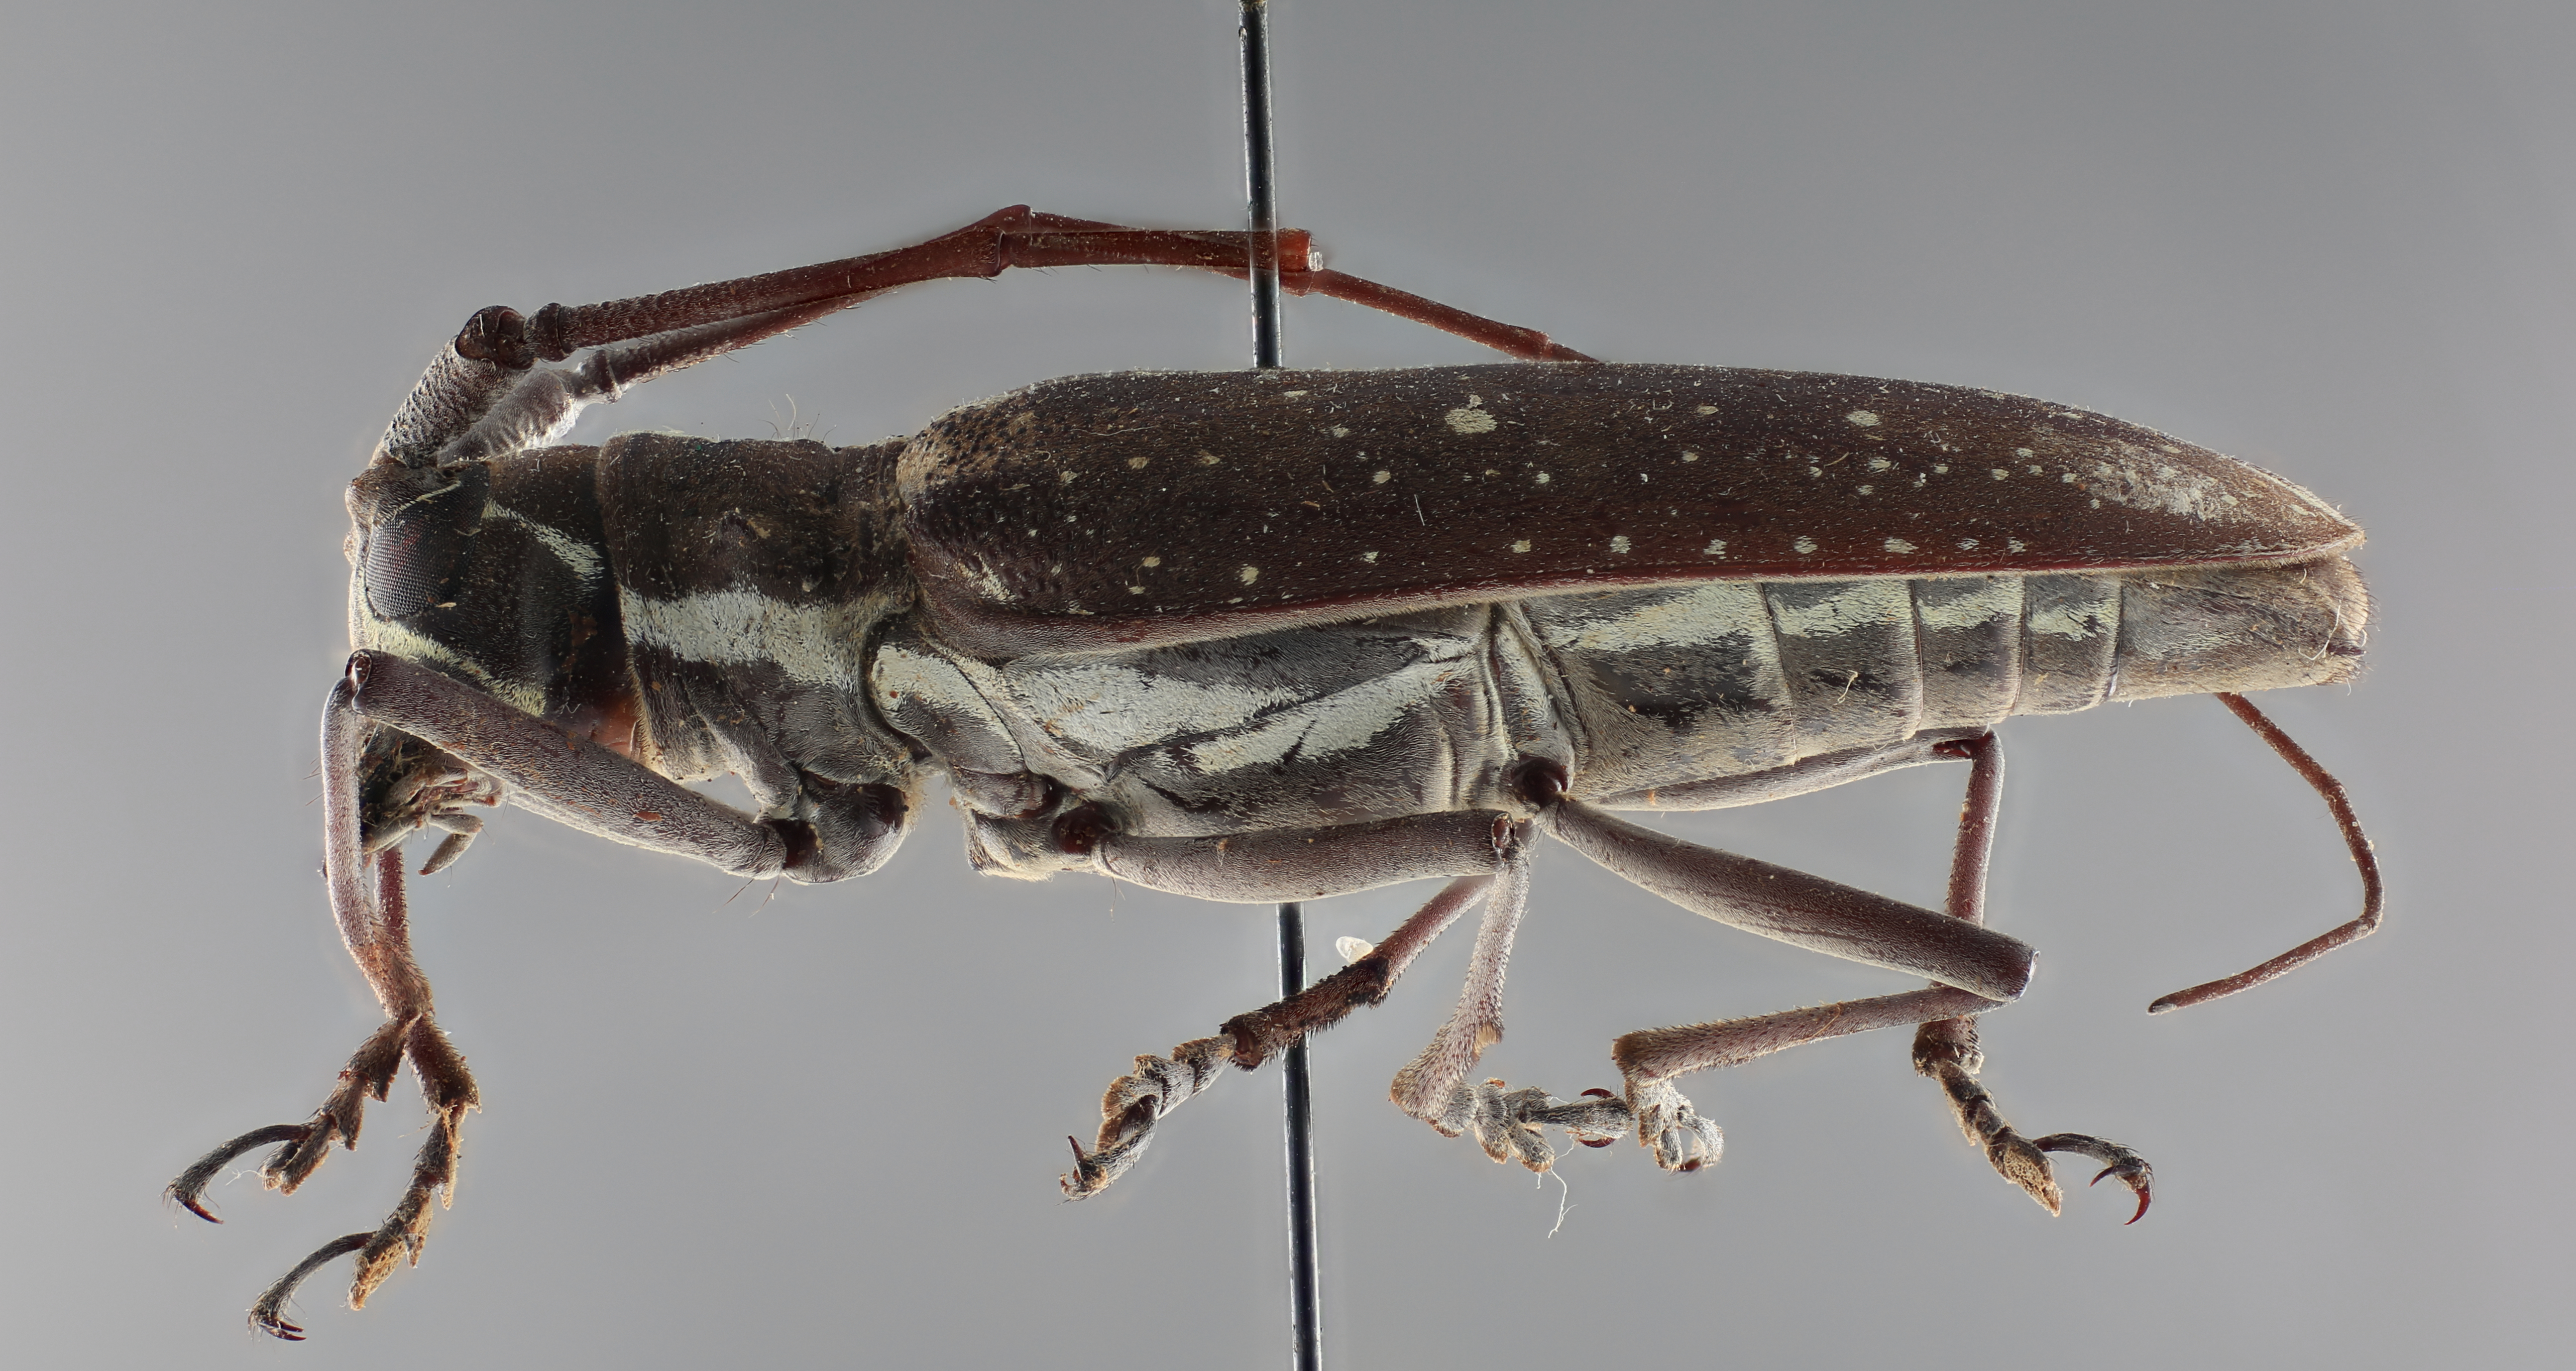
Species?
Taeniotes affinis
